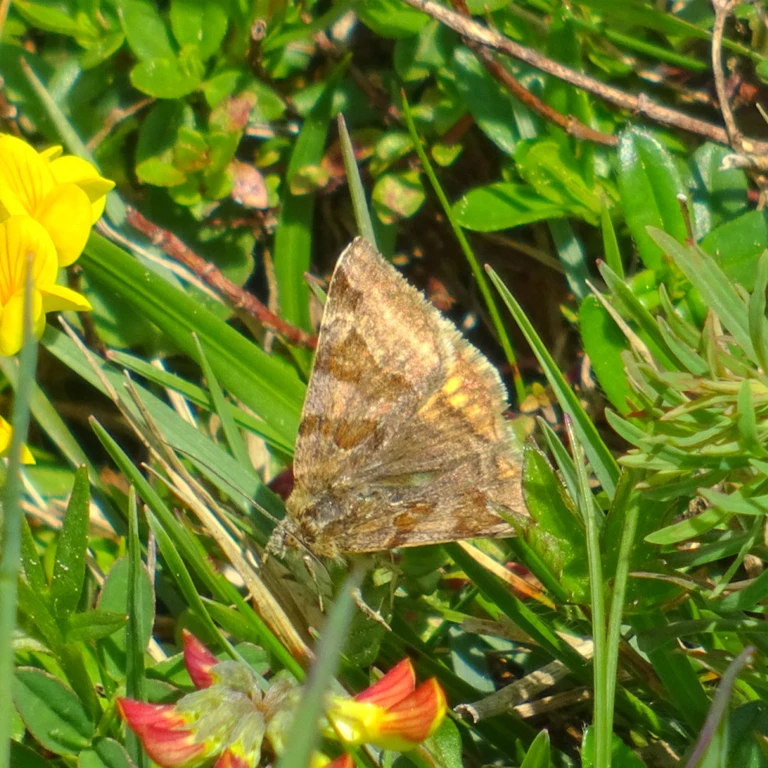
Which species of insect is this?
Euclidia glyphica
